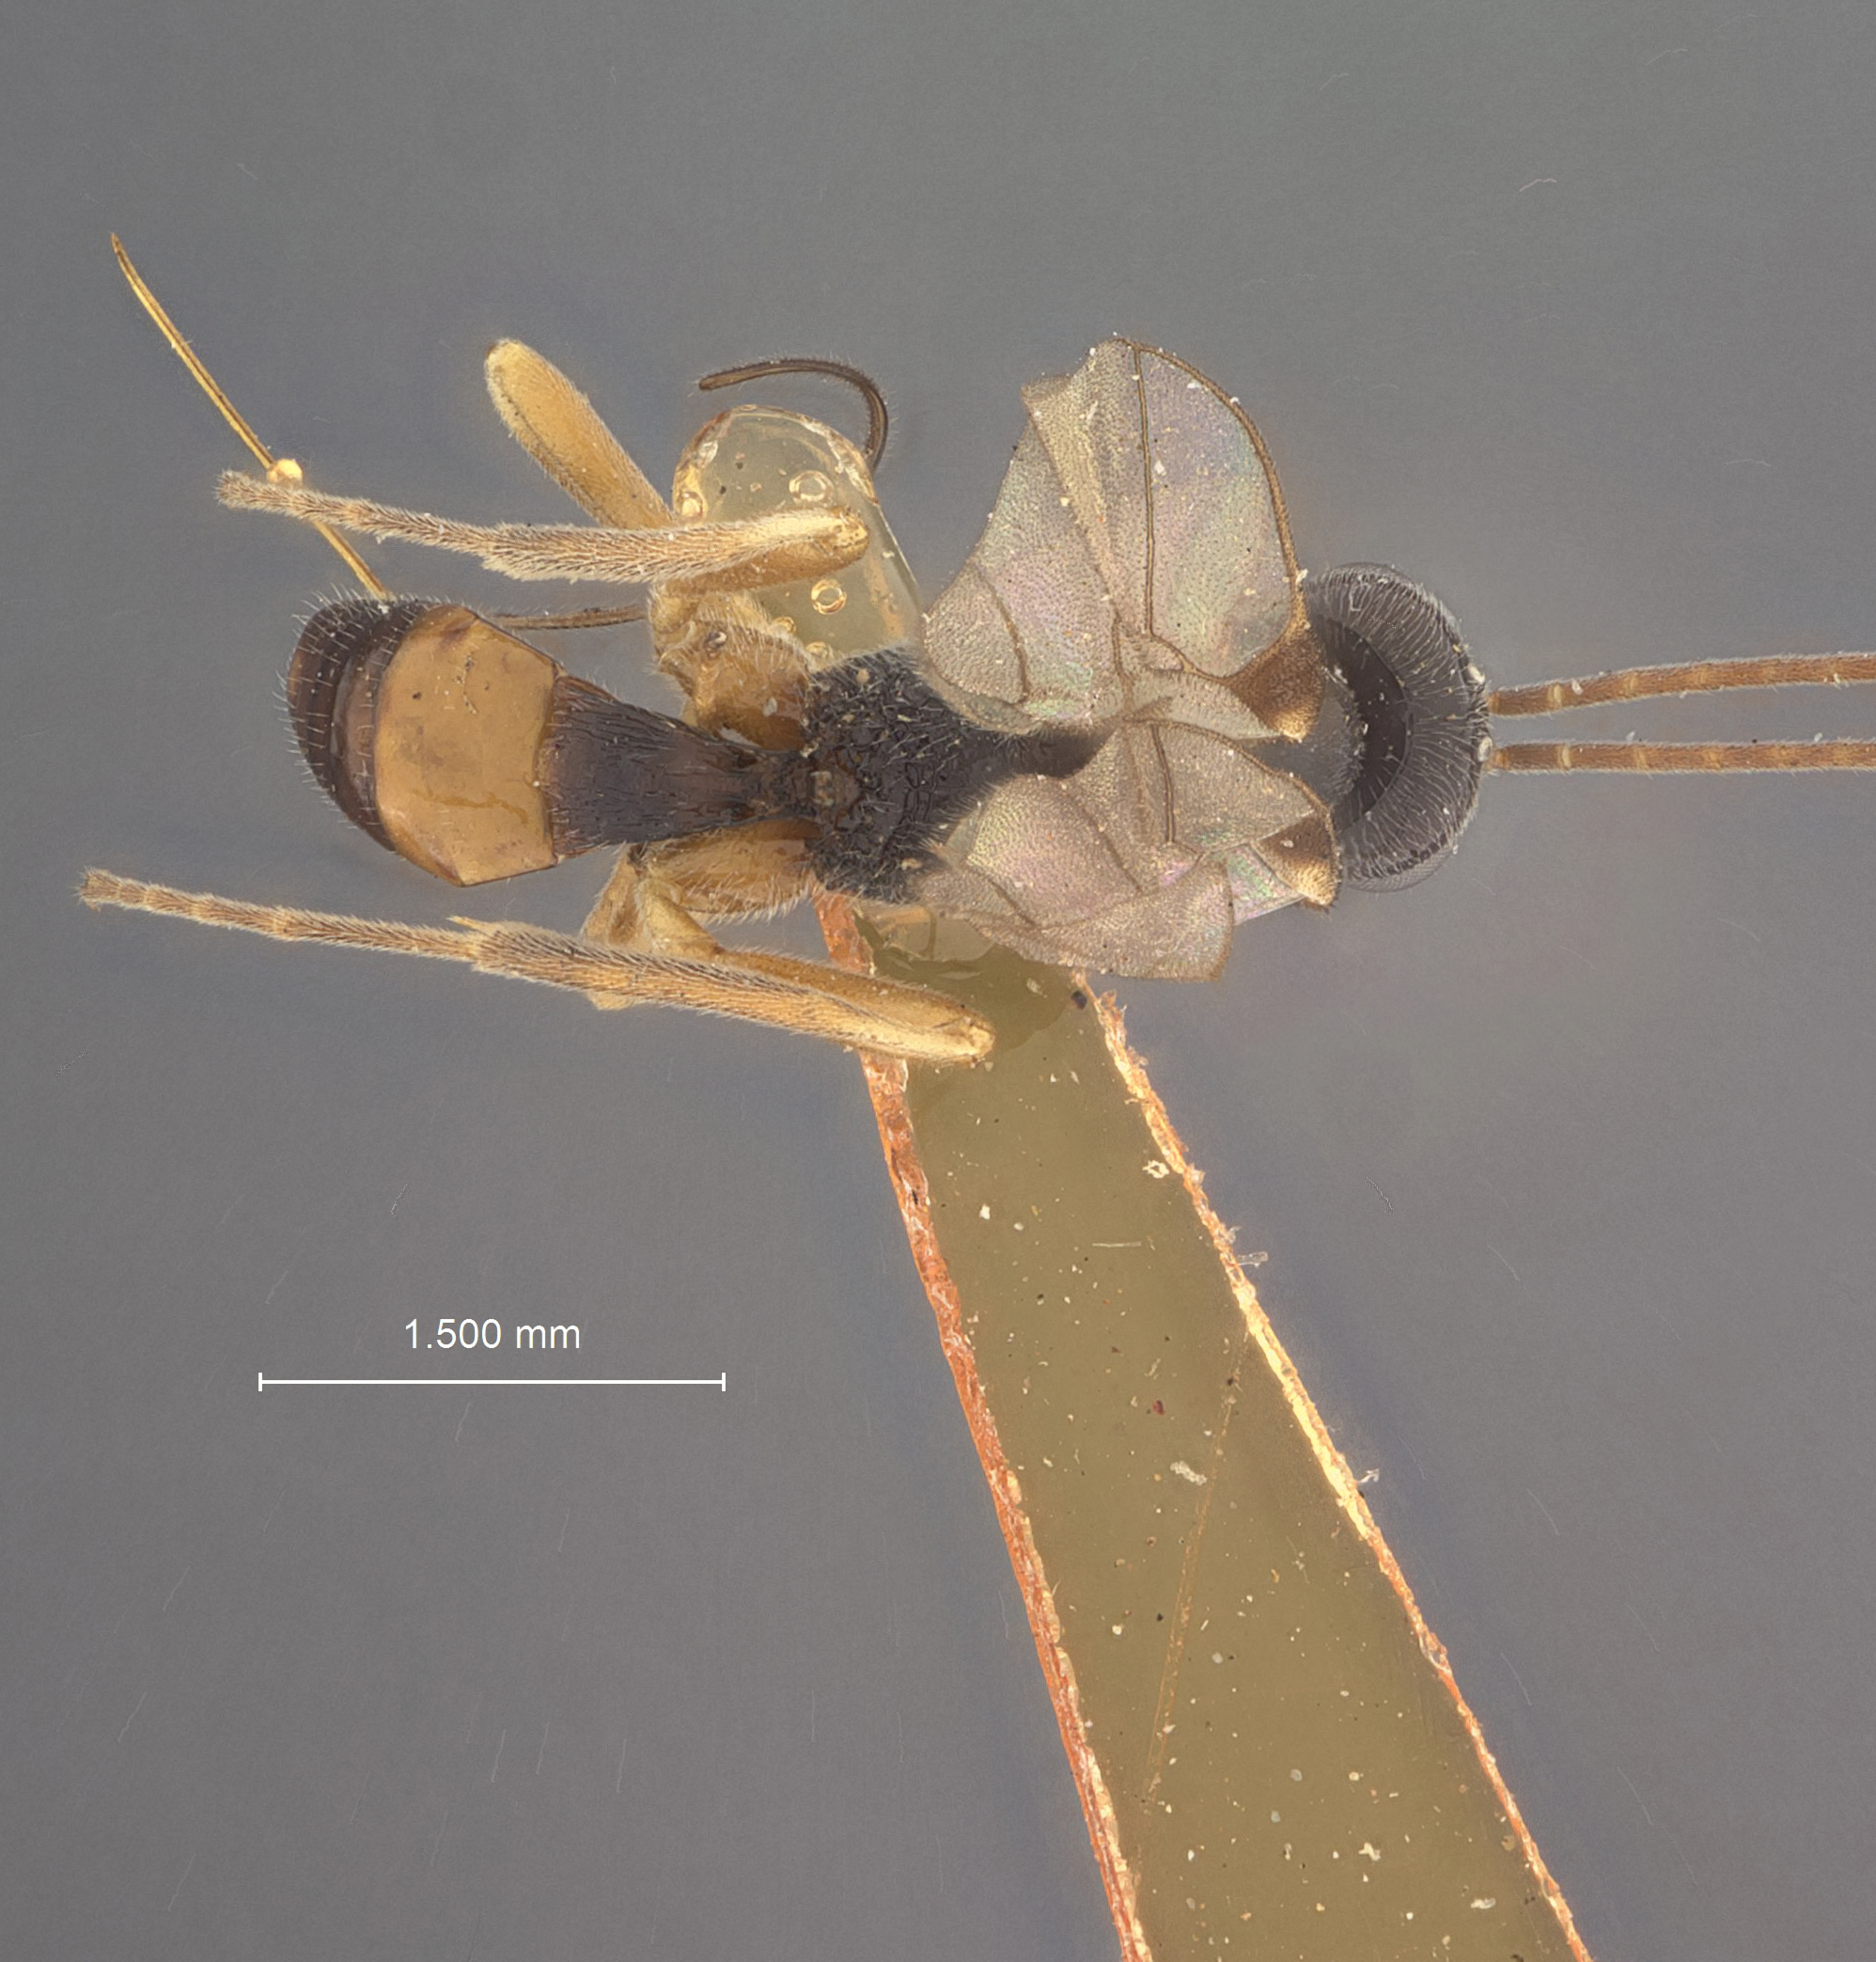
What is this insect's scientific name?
Meteorus tibialis
